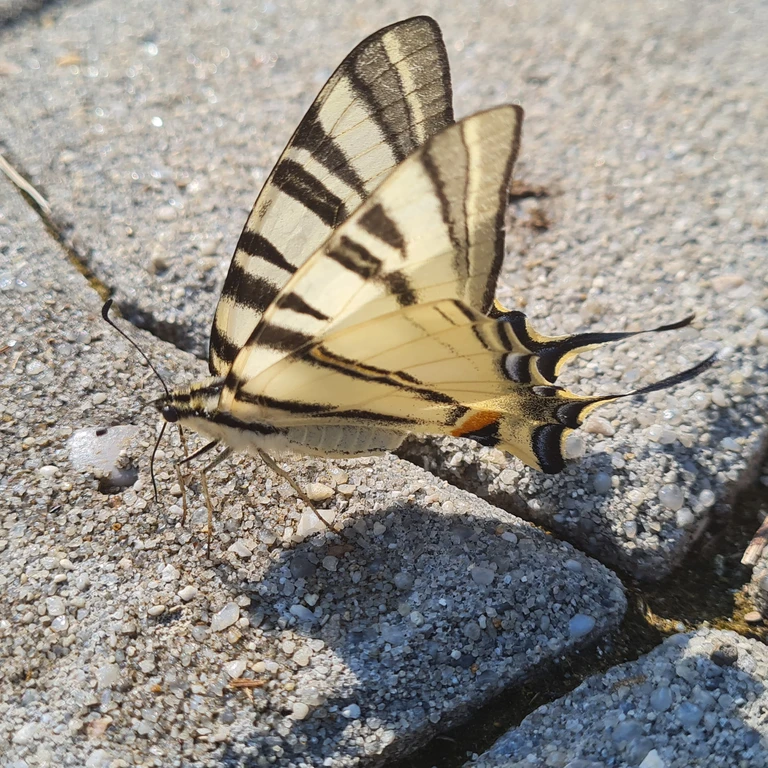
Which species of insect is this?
Iphiclides podalirius
